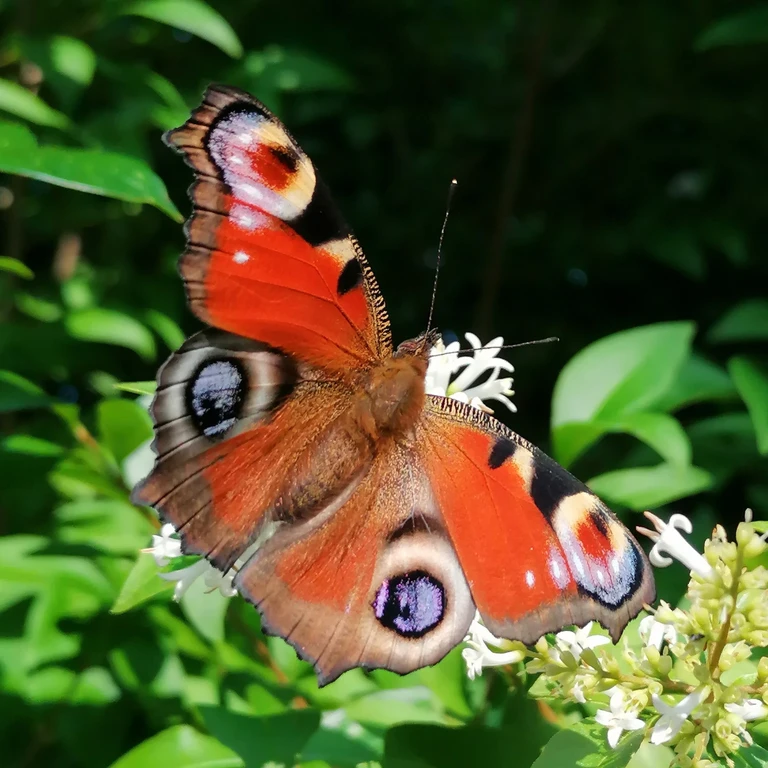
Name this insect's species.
Aglais io
